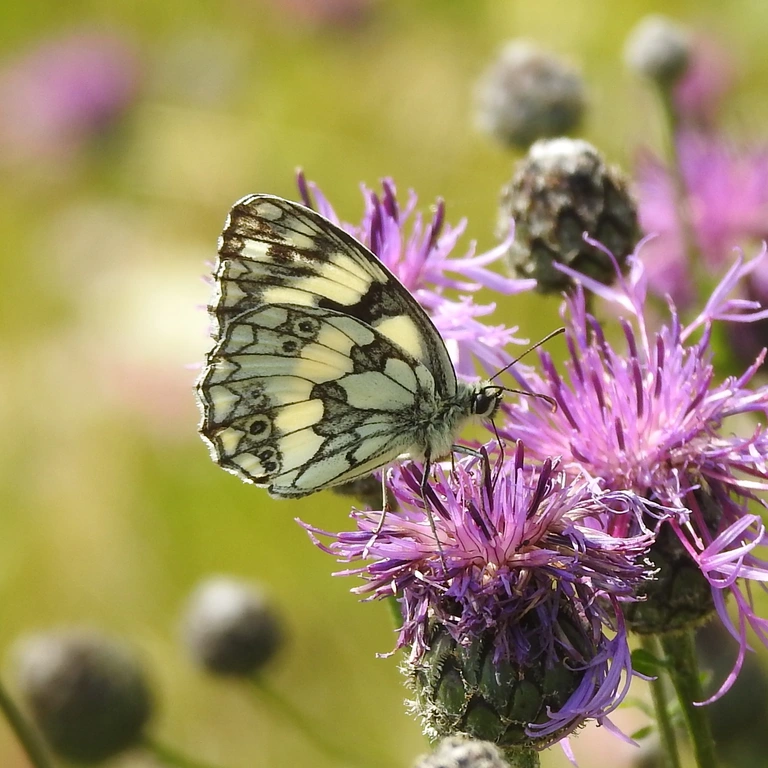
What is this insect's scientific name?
Melanargia galathea
